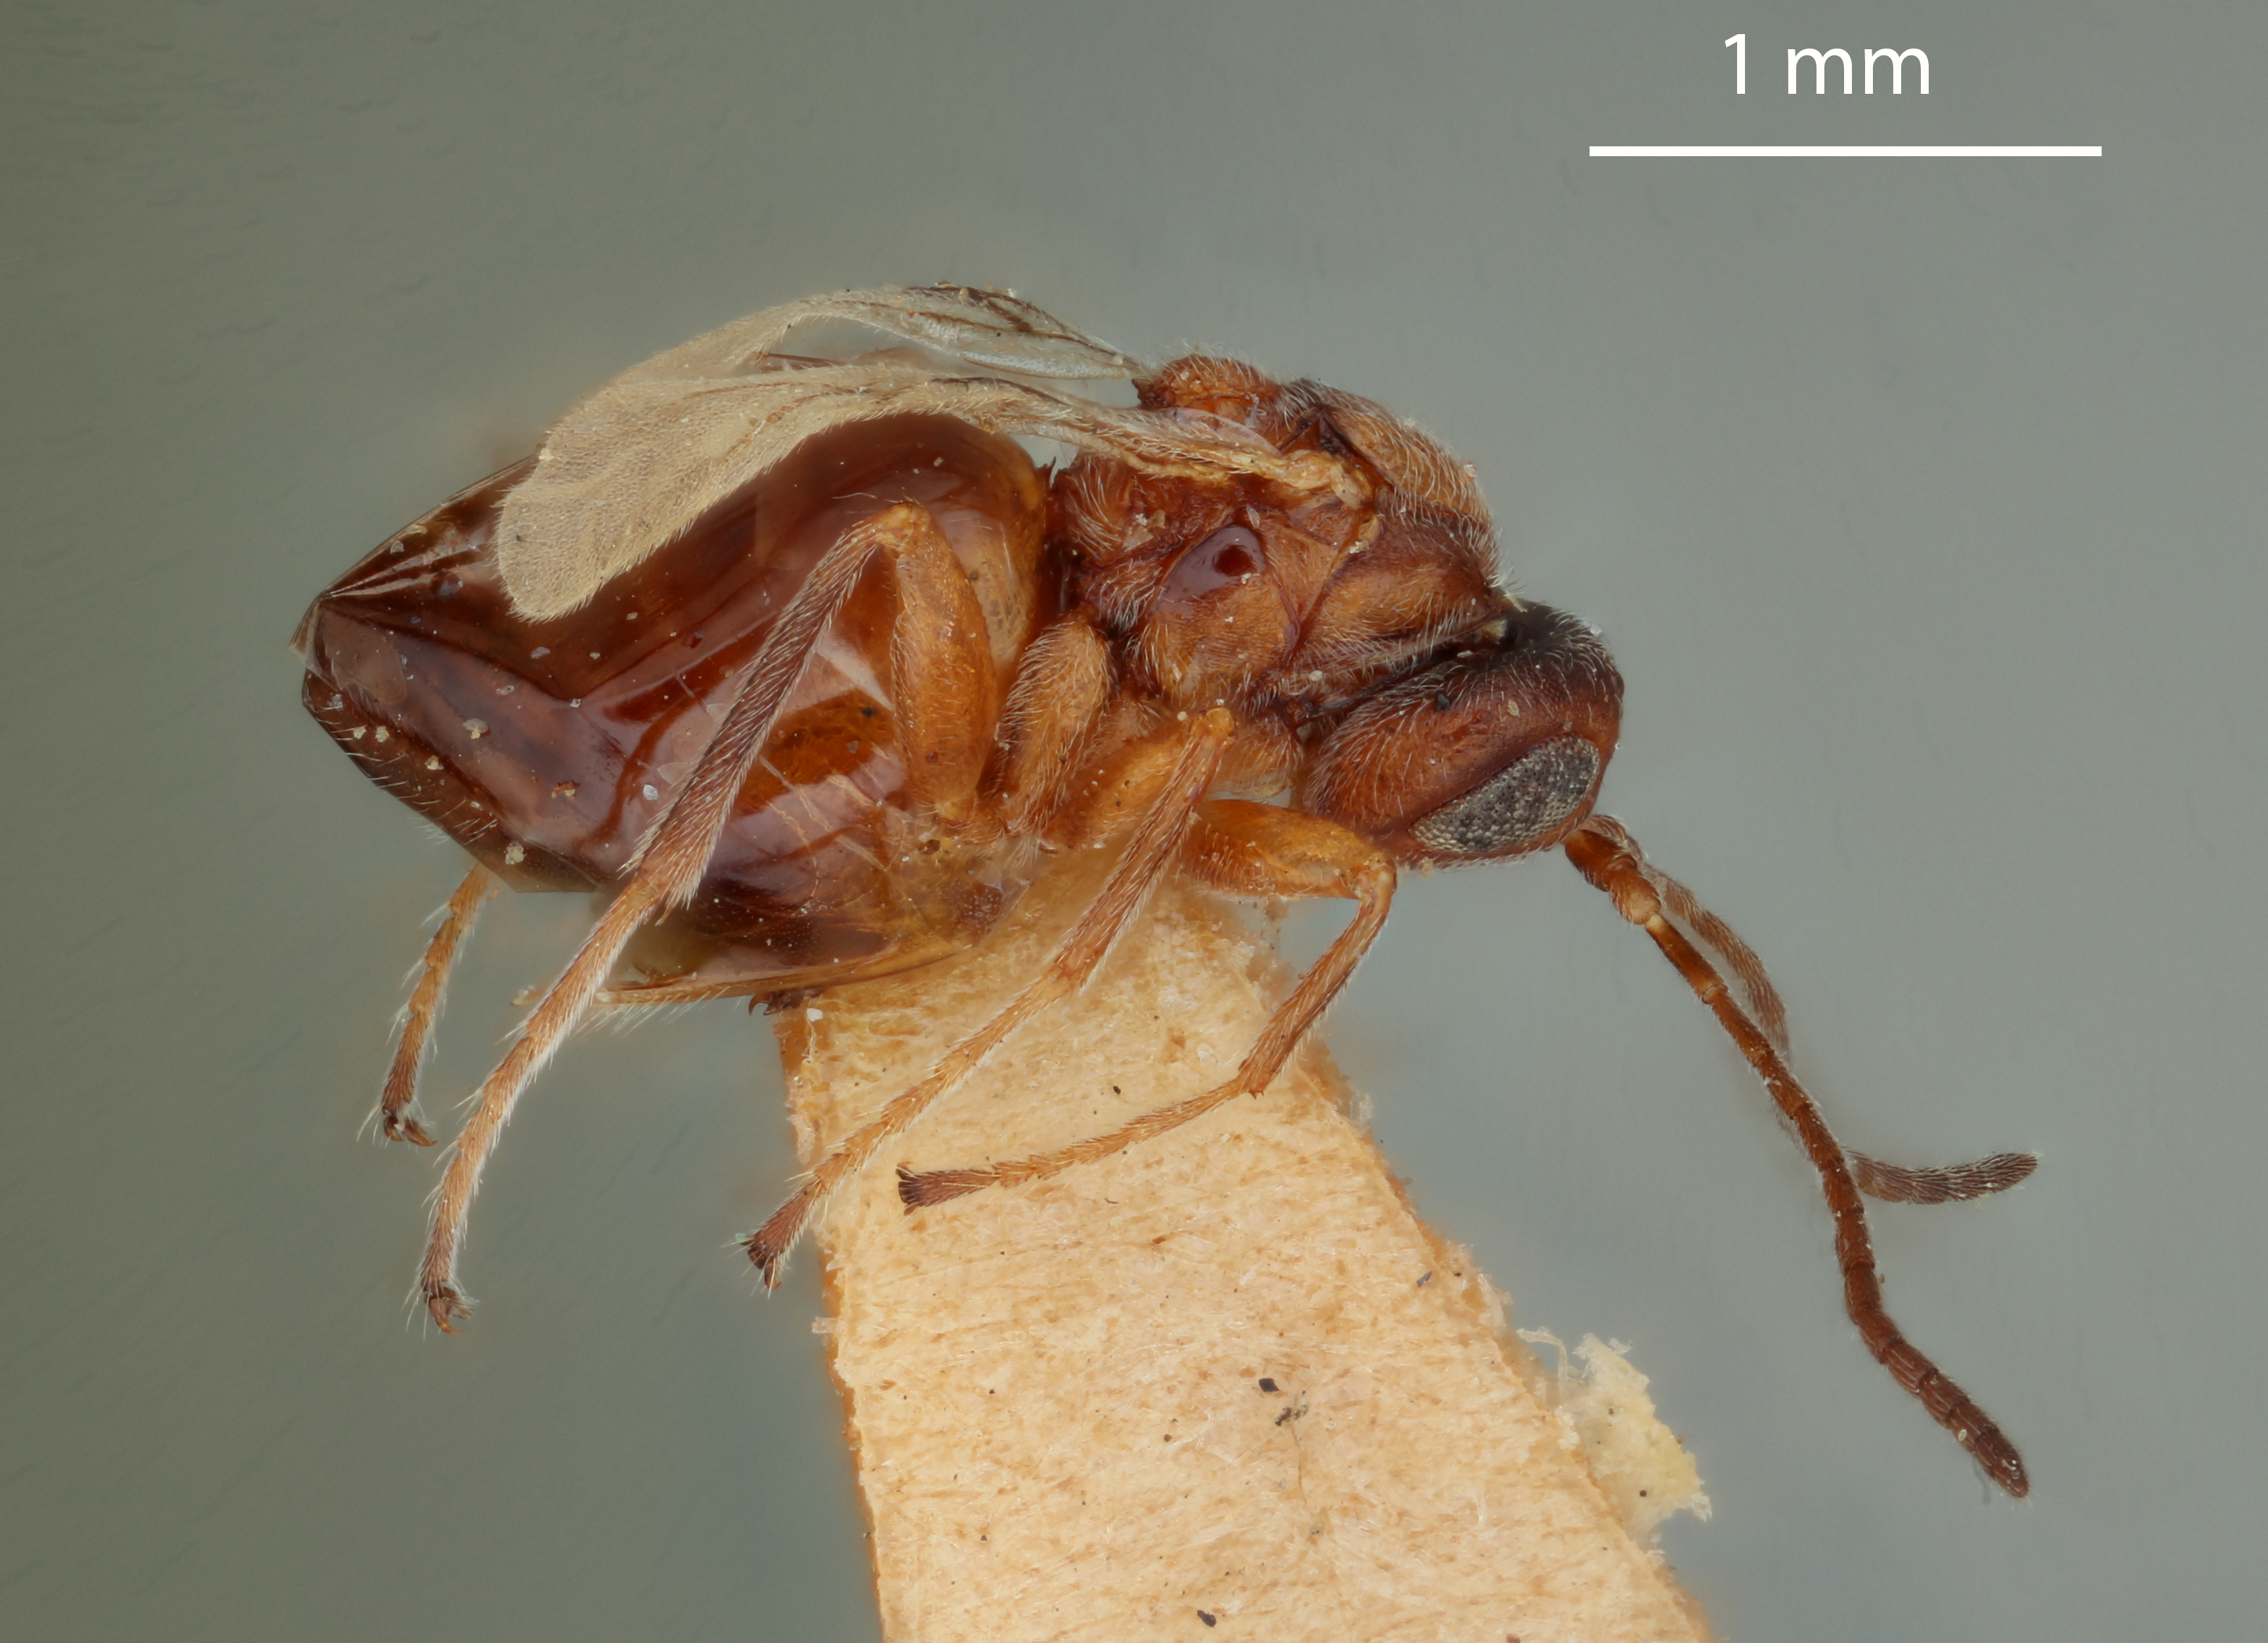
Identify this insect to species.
Eumayria invisa
